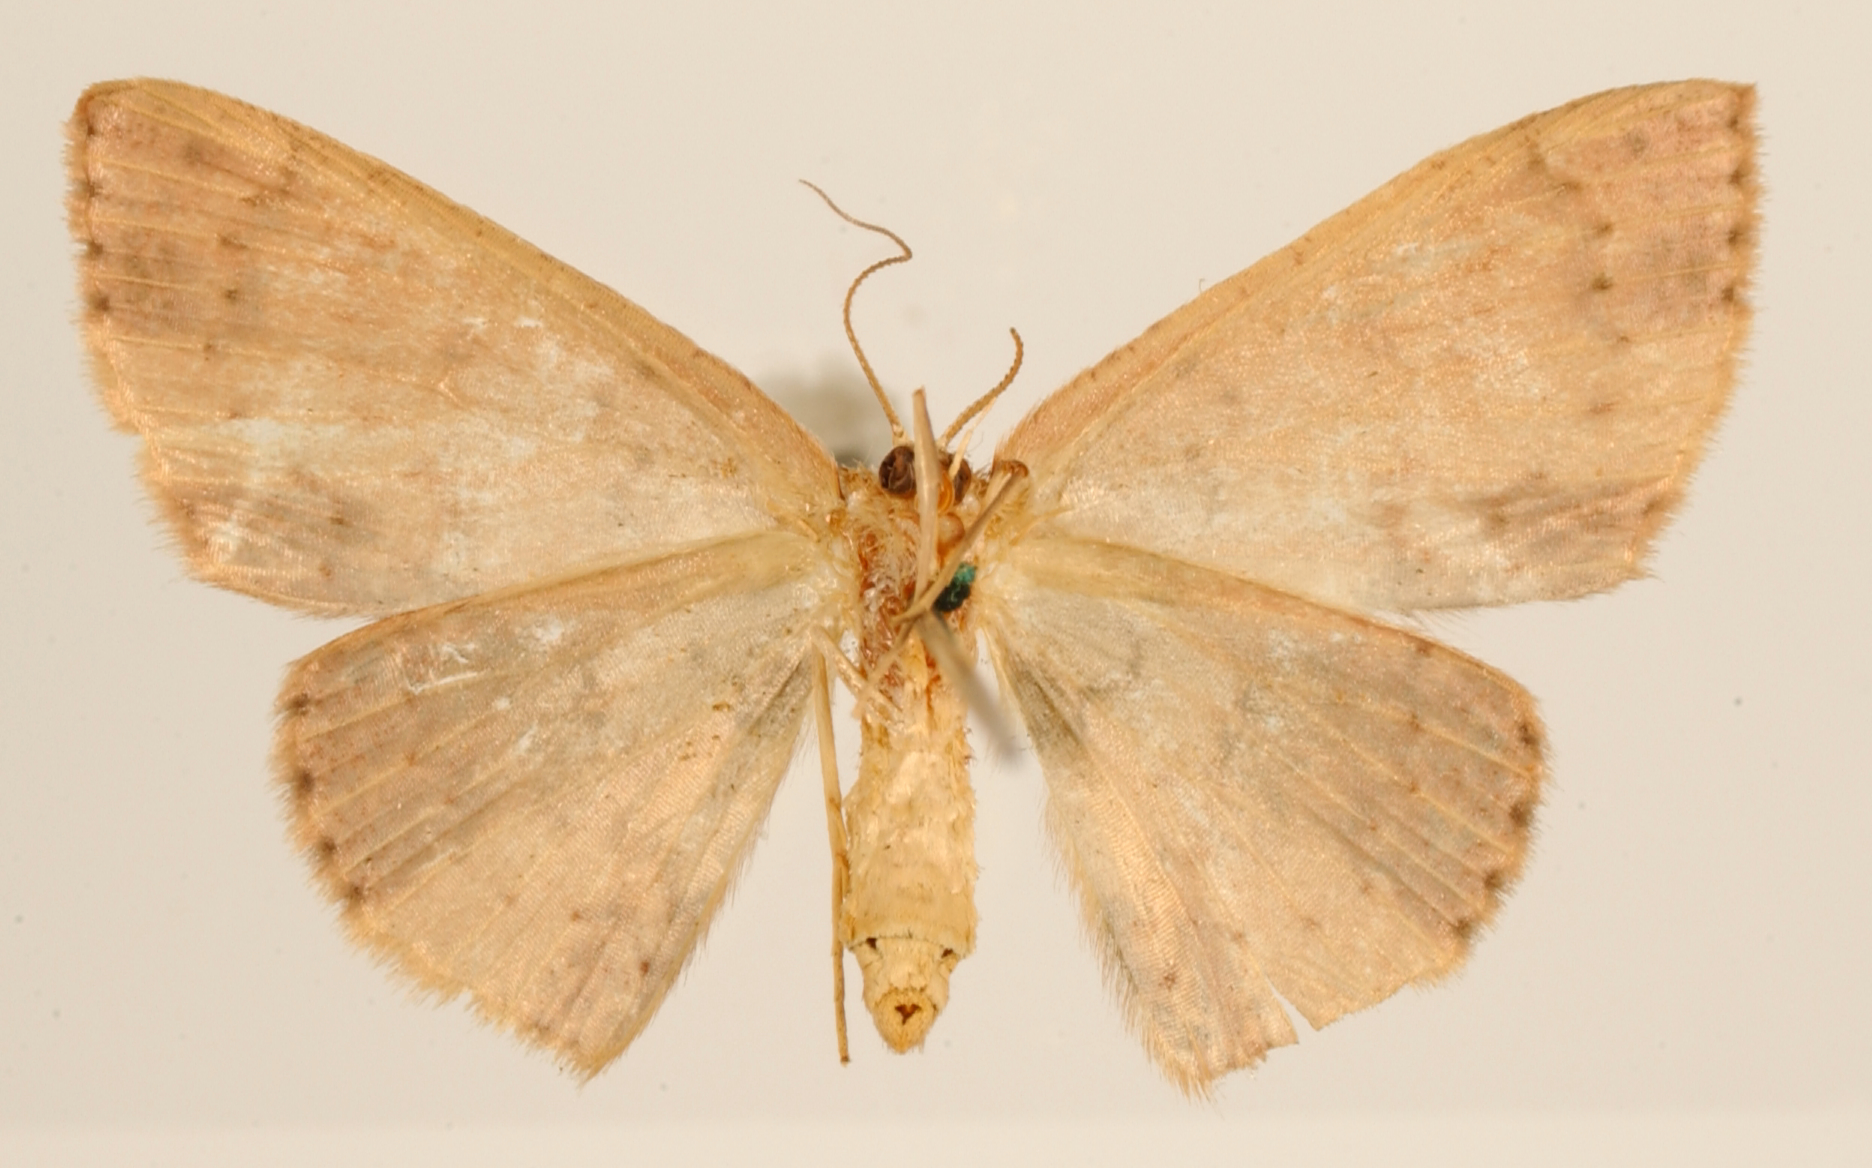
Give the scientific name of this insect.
Anisodes stollaria
